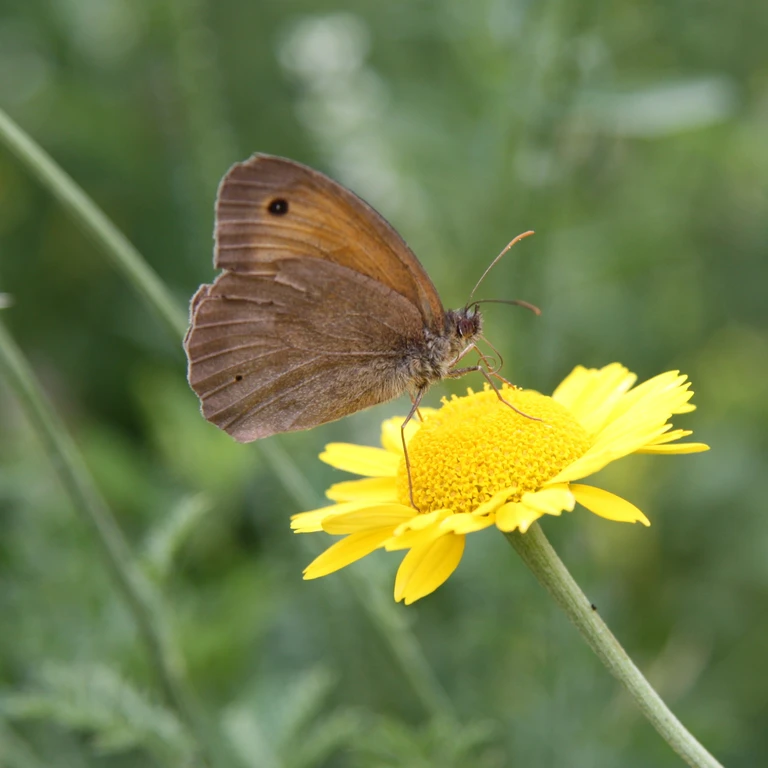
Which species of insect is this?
Maniola jurtina
